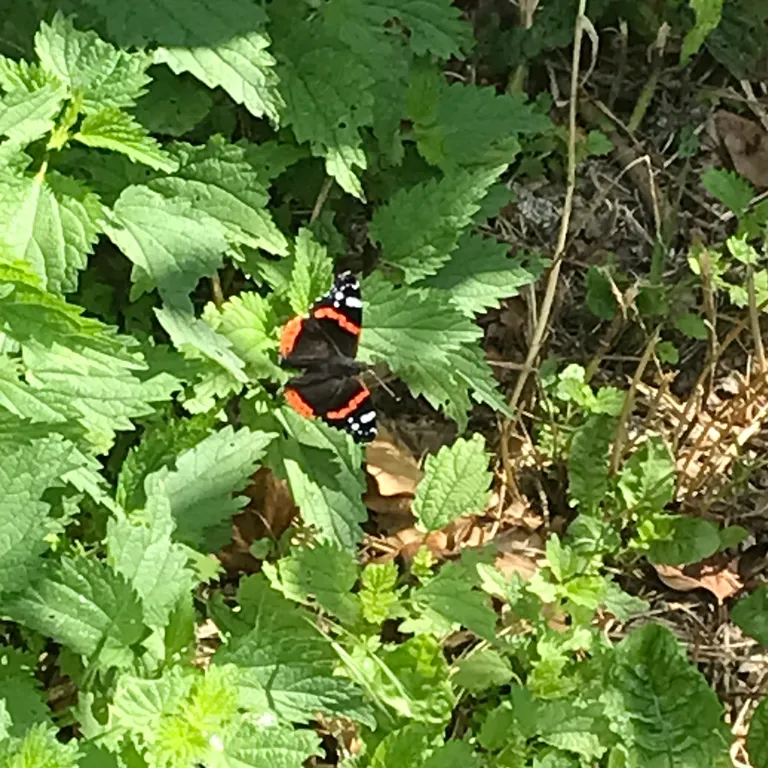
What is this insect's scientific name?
Vanessa atalanta
